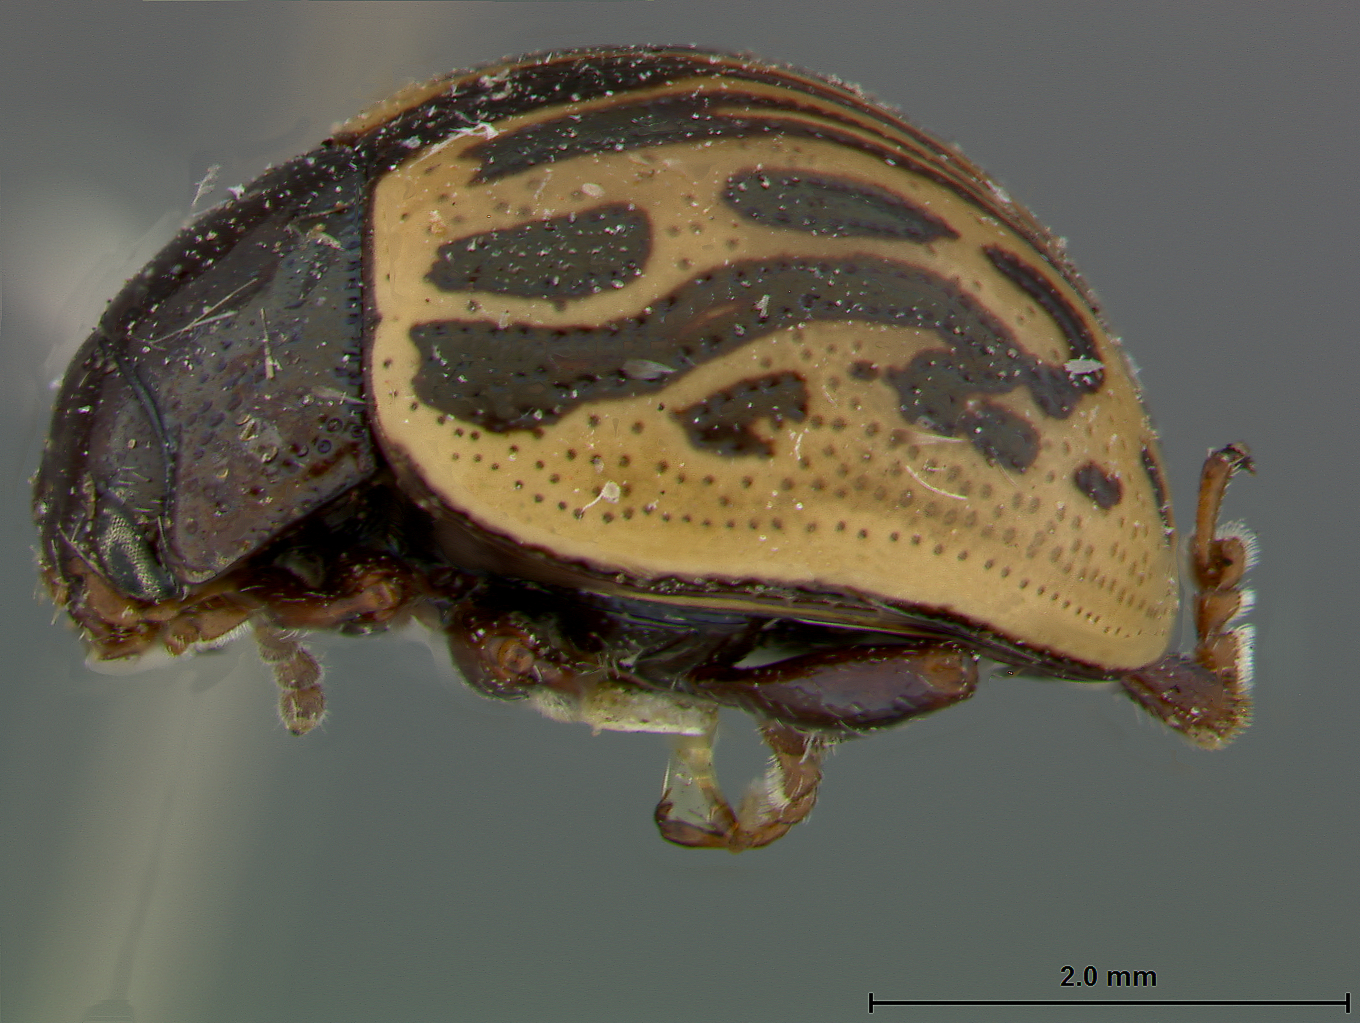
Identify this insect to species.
Zygogramma heterothecae
